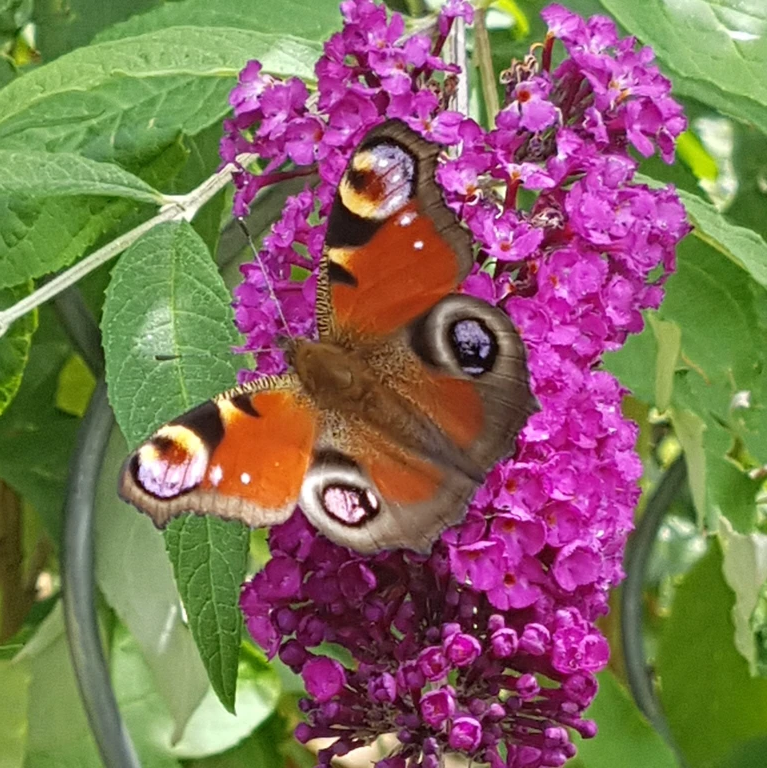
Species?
Aglais io
